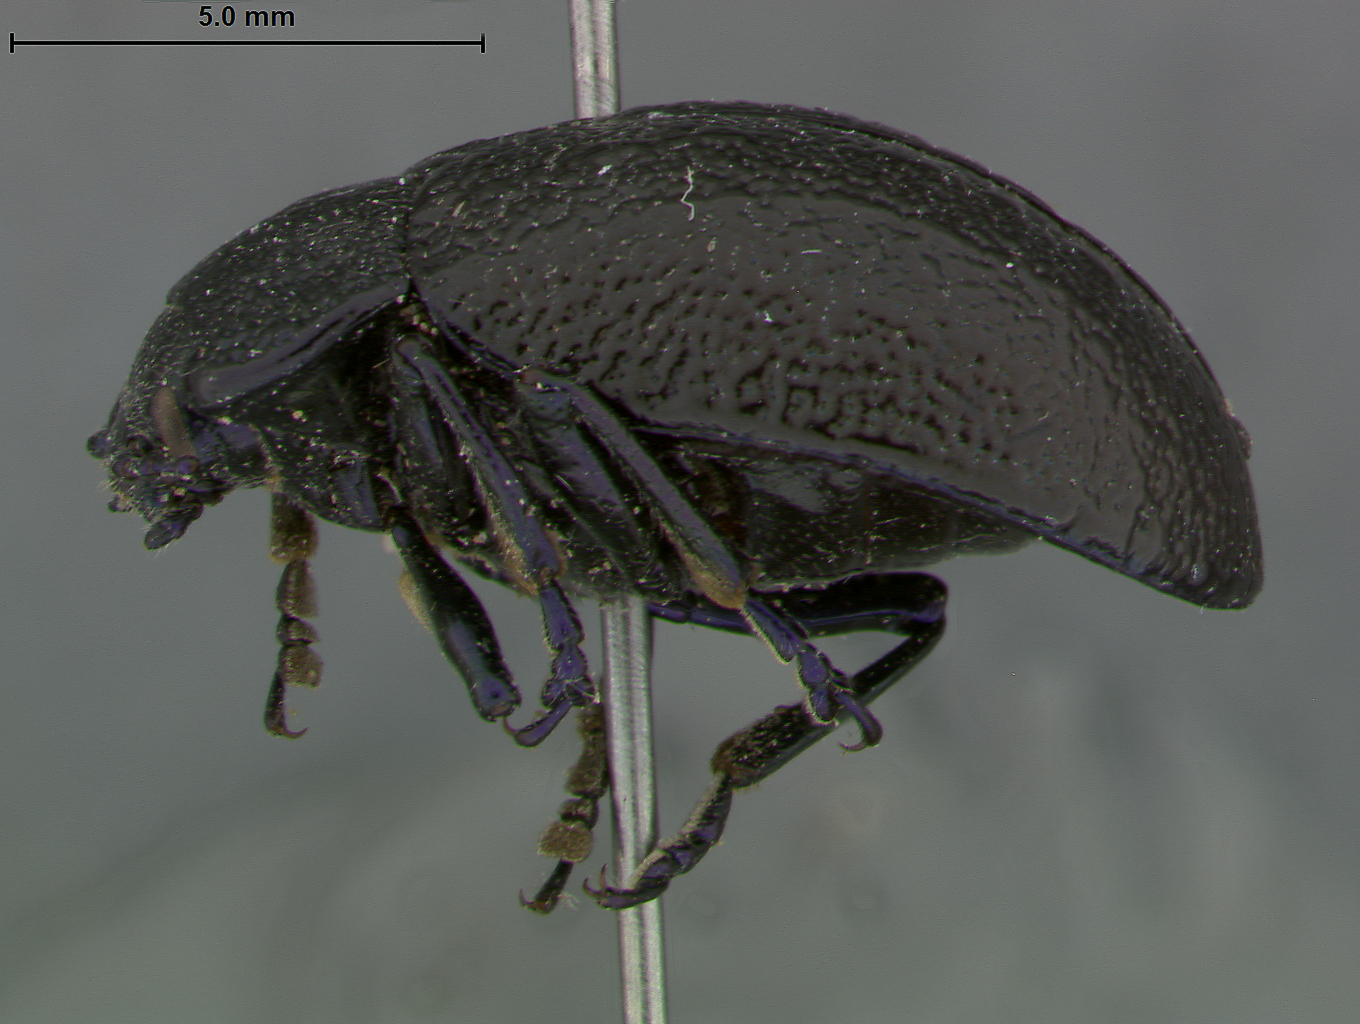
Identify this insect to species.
Chrysolina gressitti
